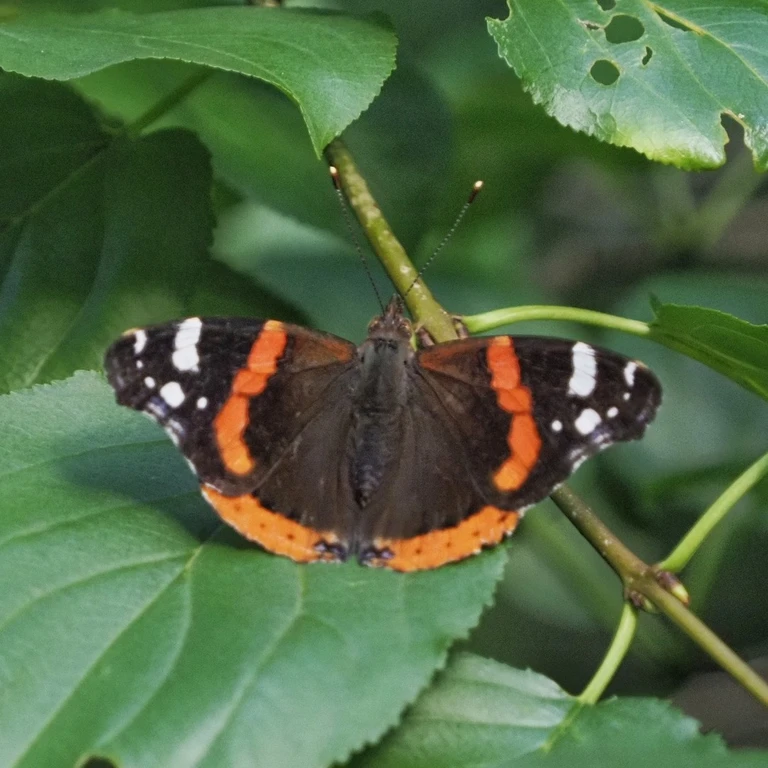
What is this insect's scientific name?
Vanessa atalanta
